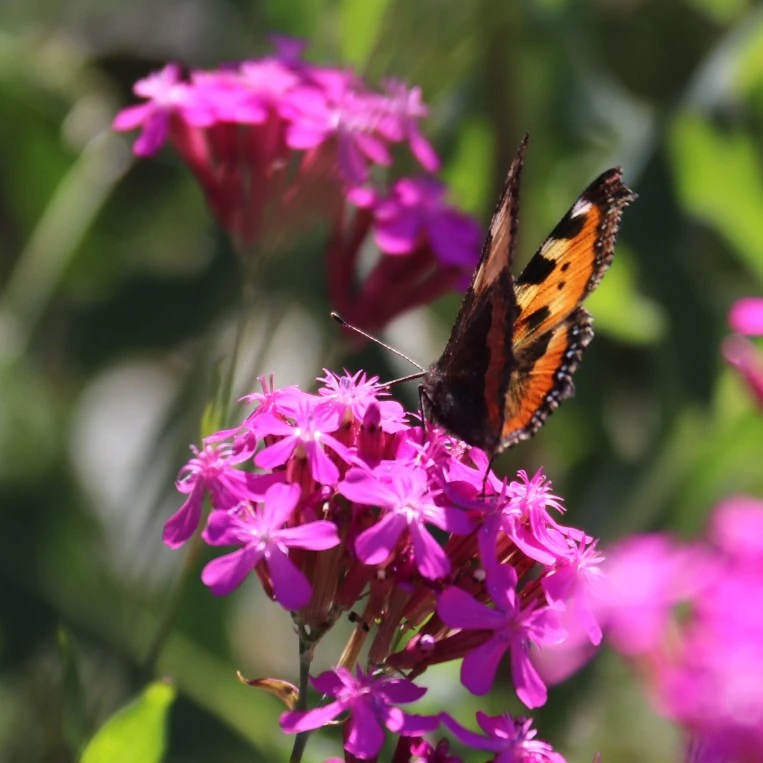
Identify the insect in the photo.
Aglais urticae
